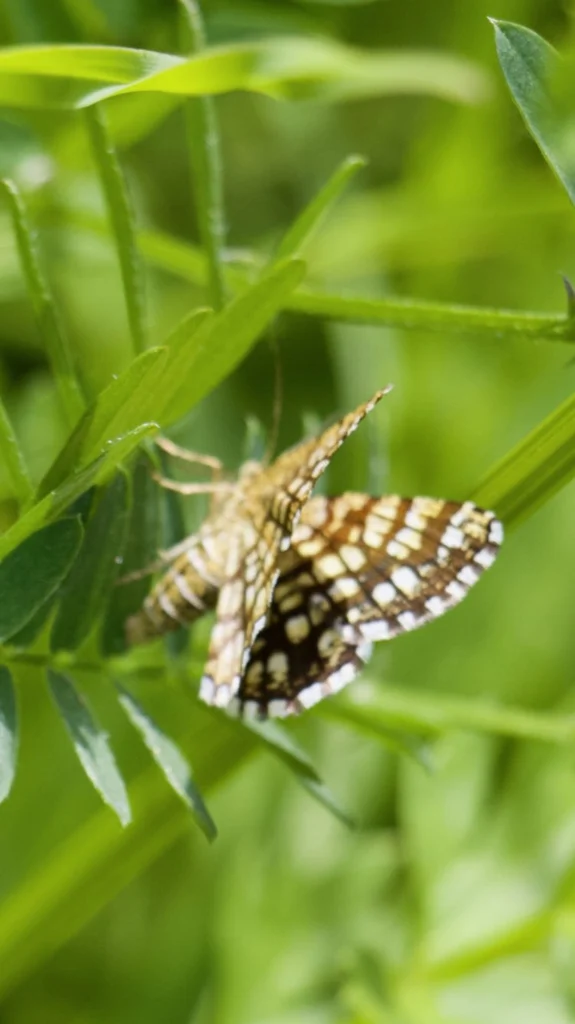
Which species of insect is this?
Chiasmia clathrata
